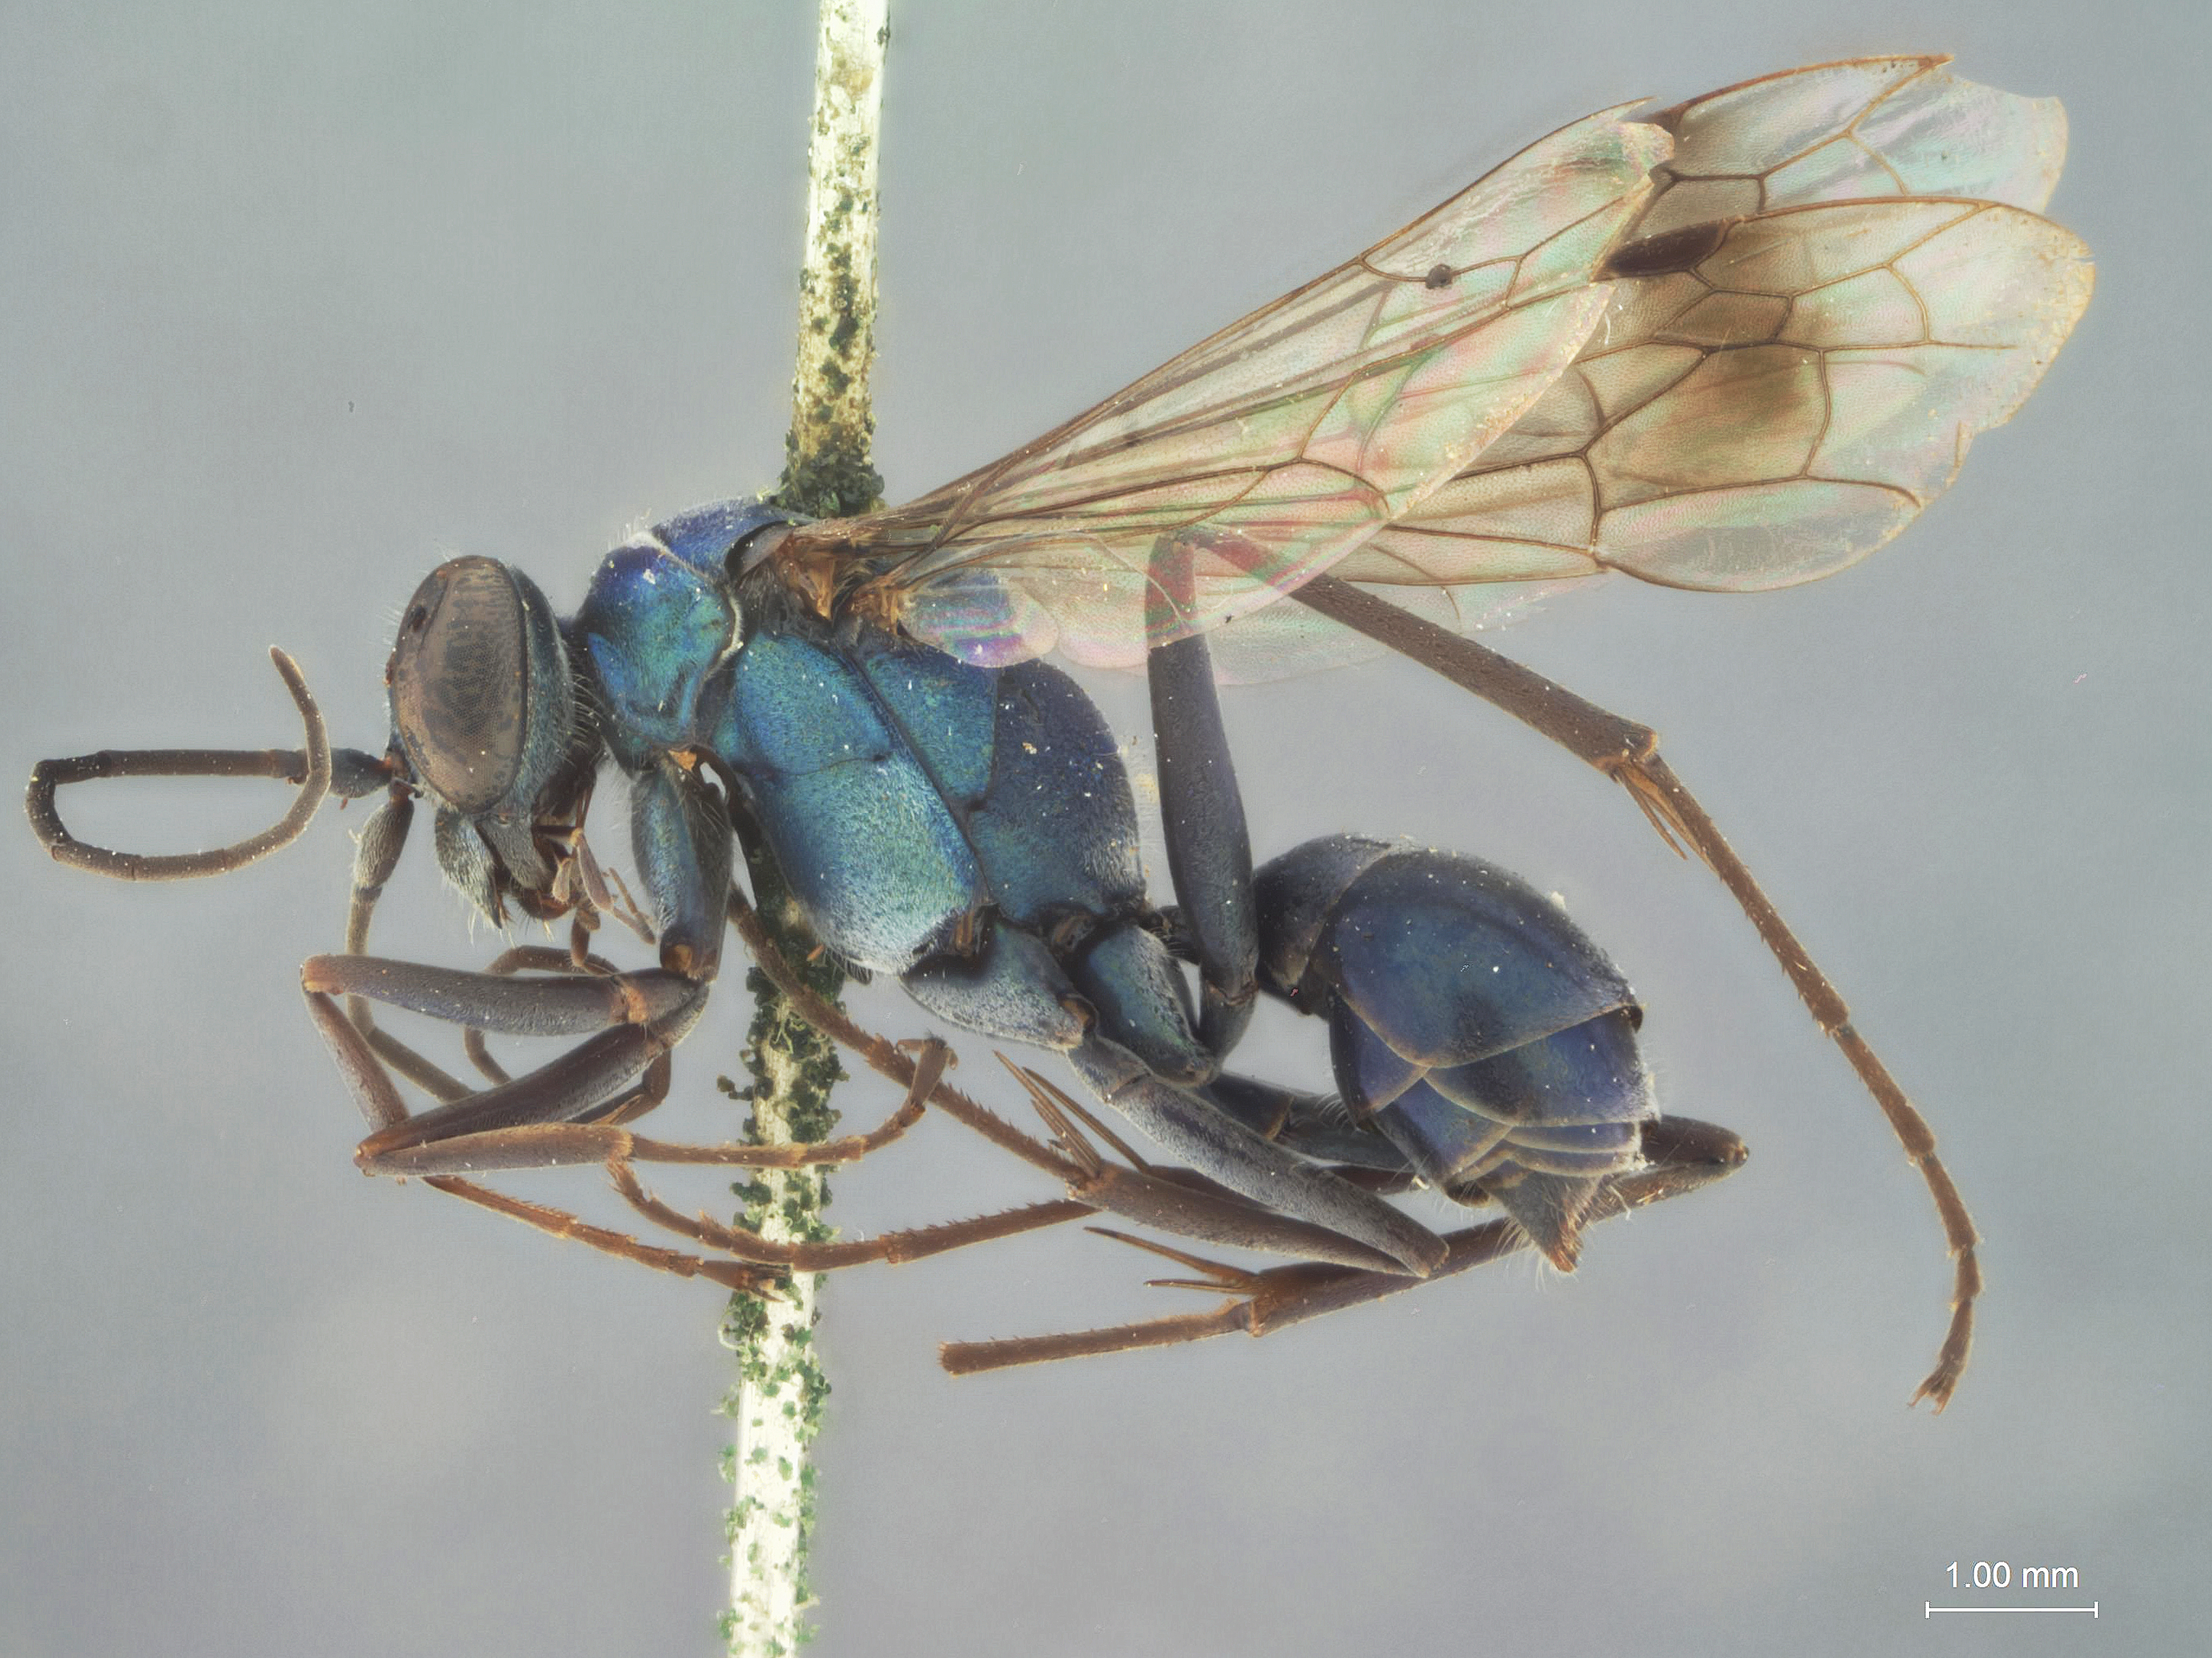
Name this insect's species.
Pseudagenia rohweri
